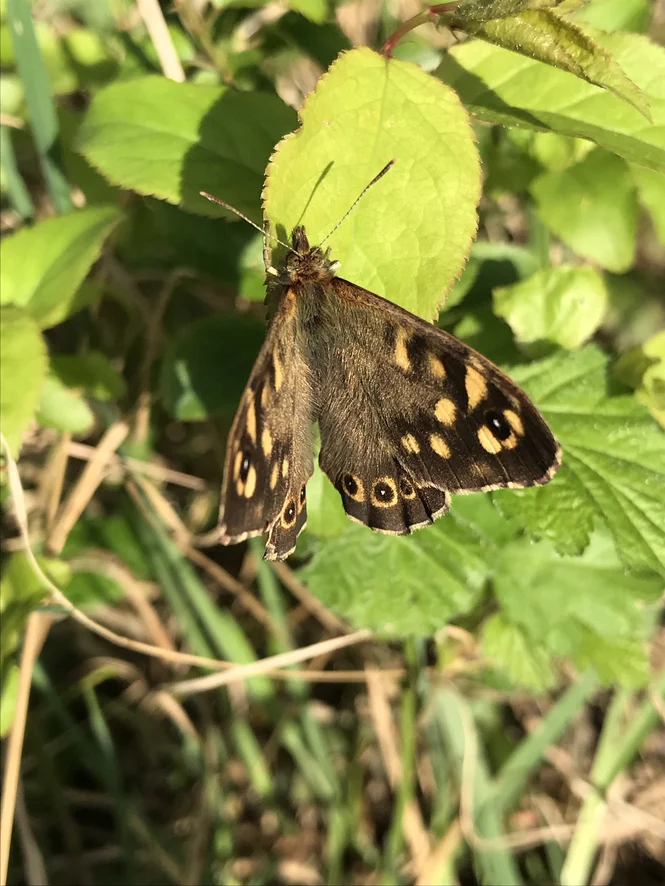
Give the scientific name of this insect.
Pararge aegeria
